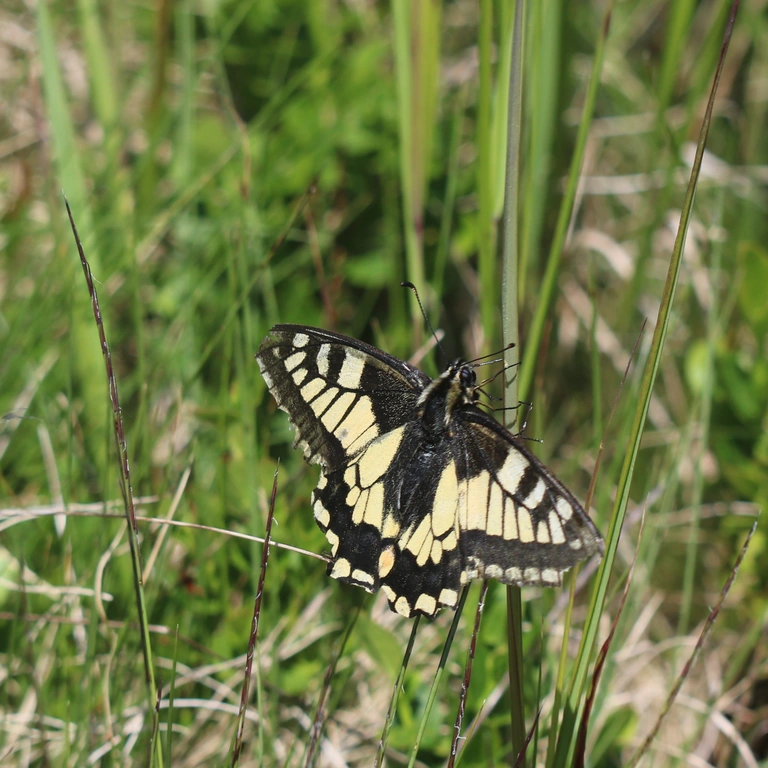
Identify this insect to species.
Papilio machaon
